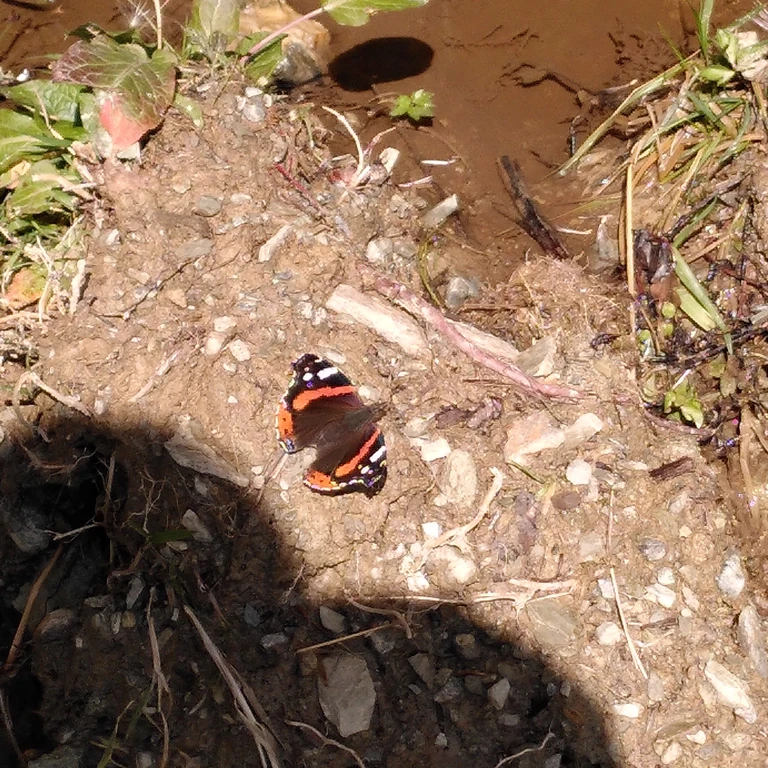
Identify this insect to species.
Vanessa atalanta
